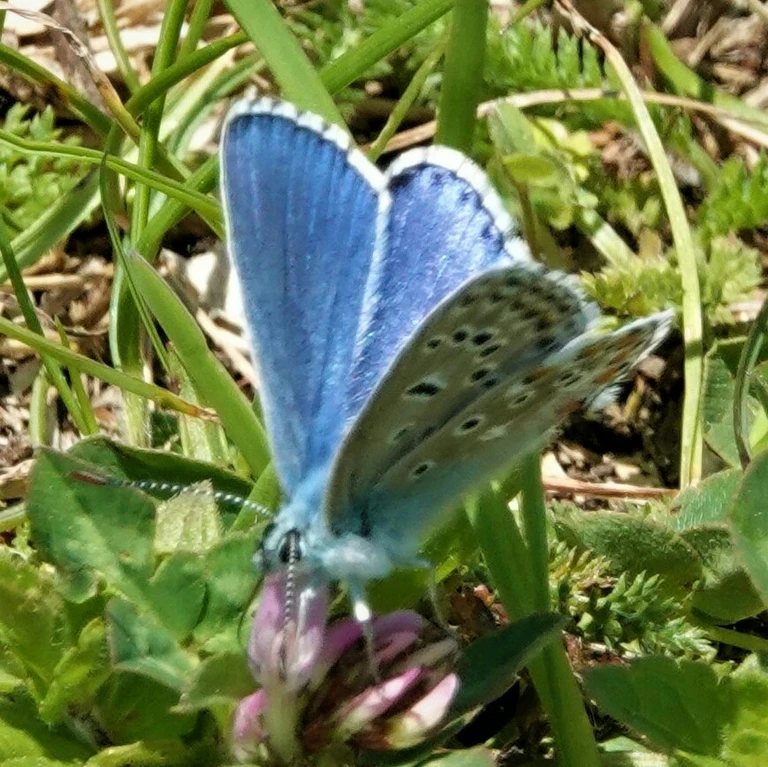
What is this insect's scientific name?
Lysandra bellargus
